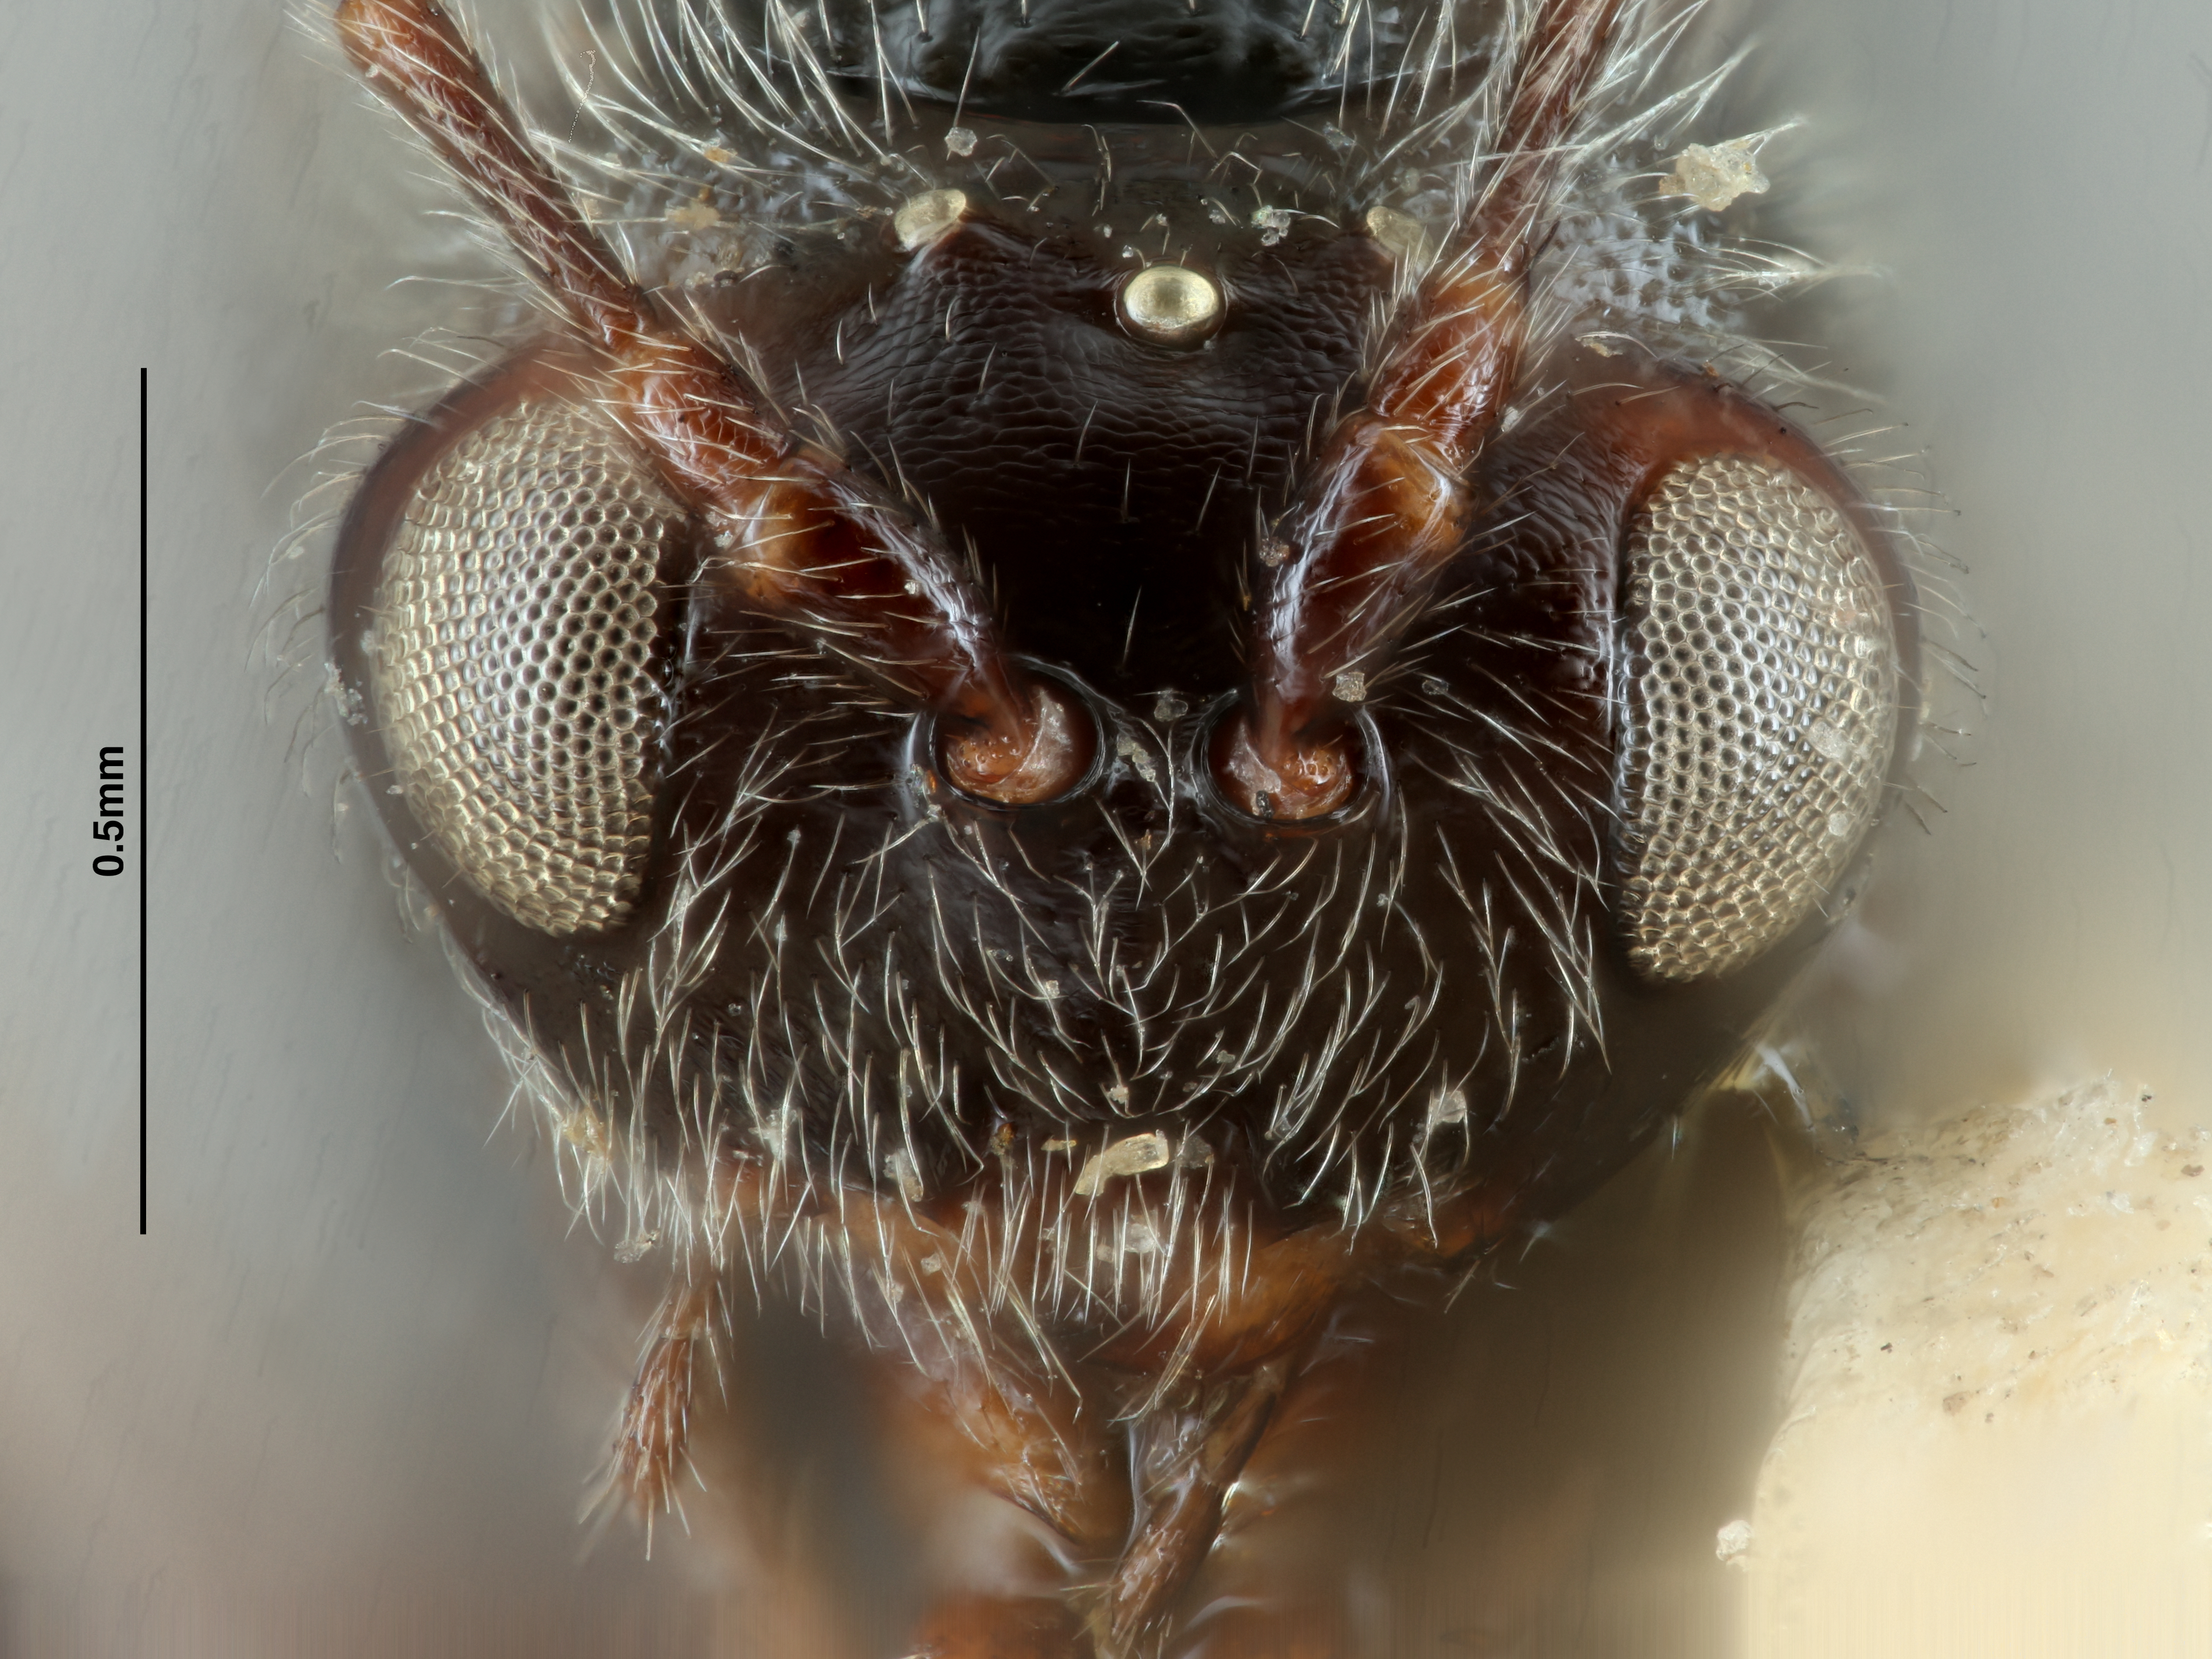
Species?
Callirhytis juvenca
